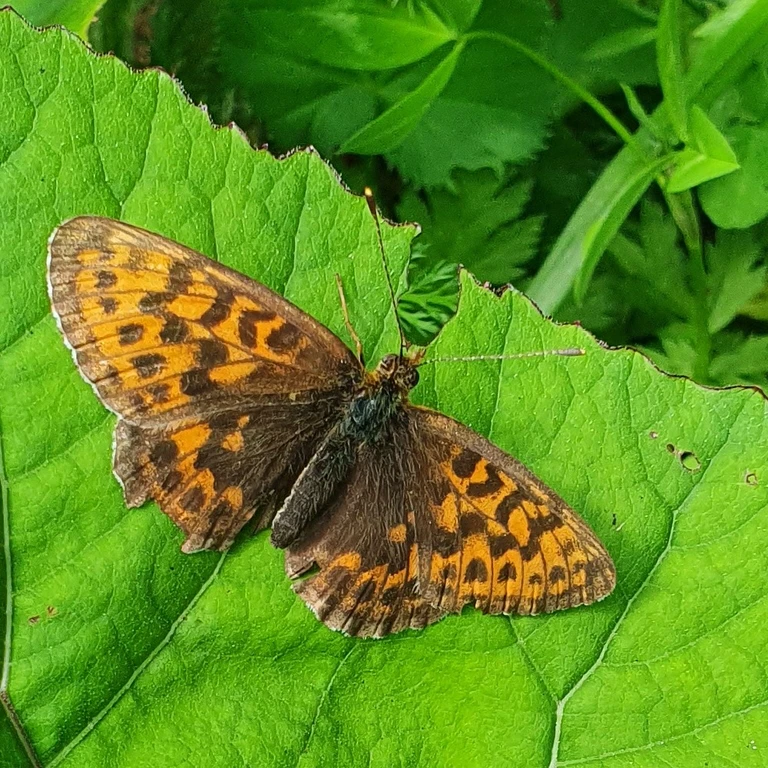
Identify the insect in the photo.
Boloria thore
